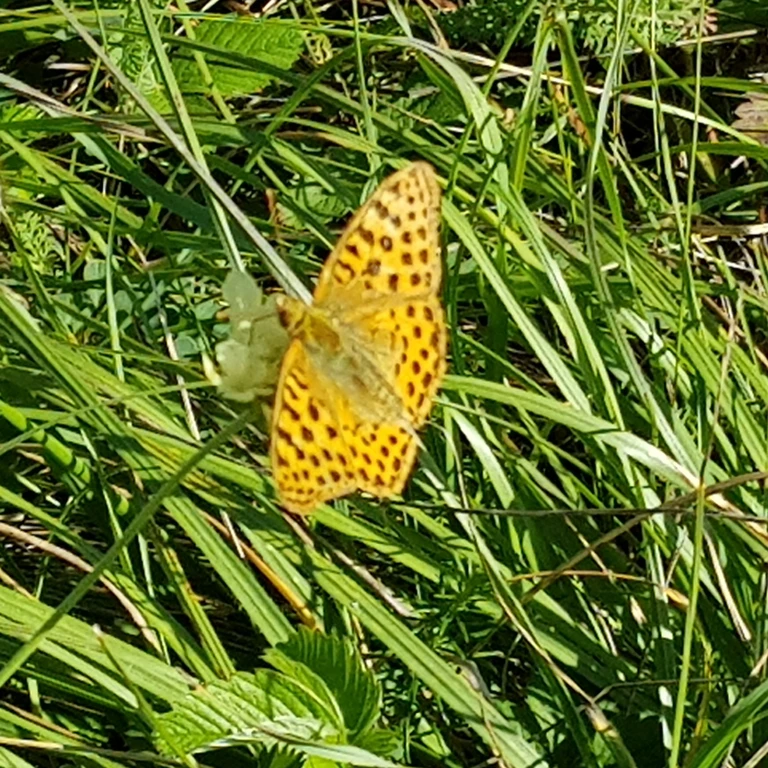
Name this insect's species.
Issoria lathonia
